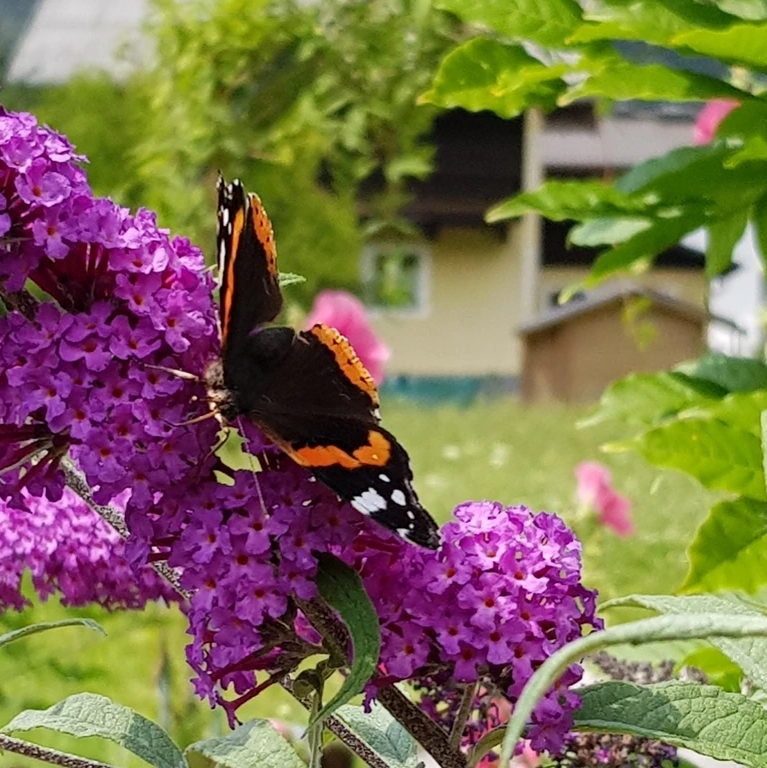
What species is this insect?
Vanessa atalanta
